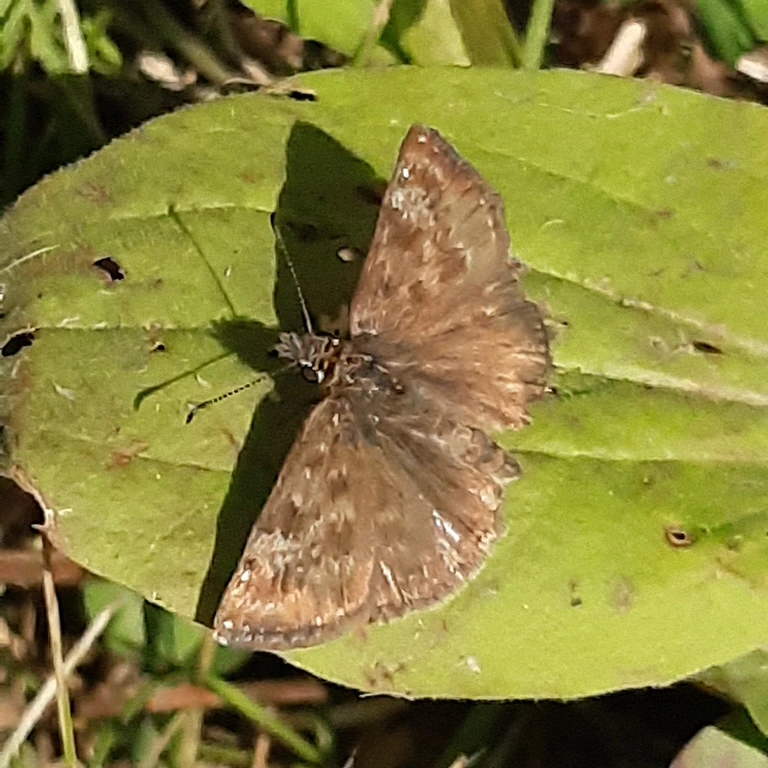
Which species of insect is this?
Erynnis tages
